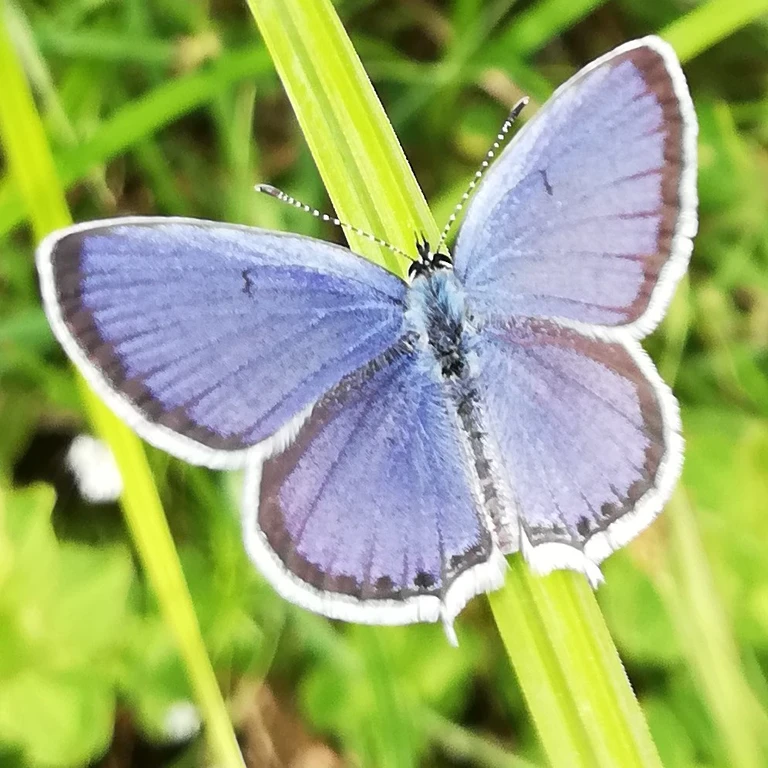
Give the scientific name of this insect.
Cupido argiades (also Elkalyce argiades)
